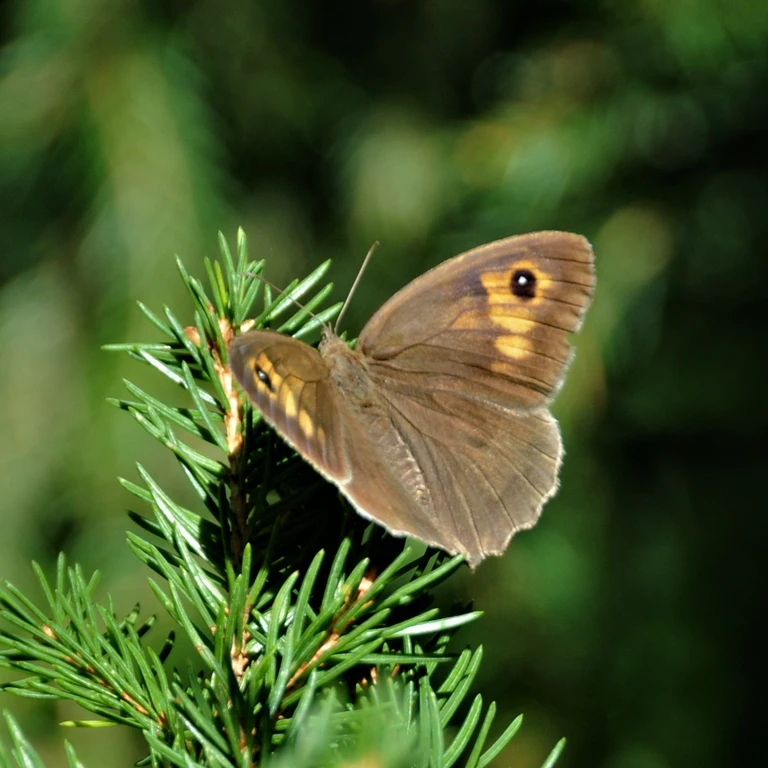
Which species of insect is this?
Maniola jurtina
